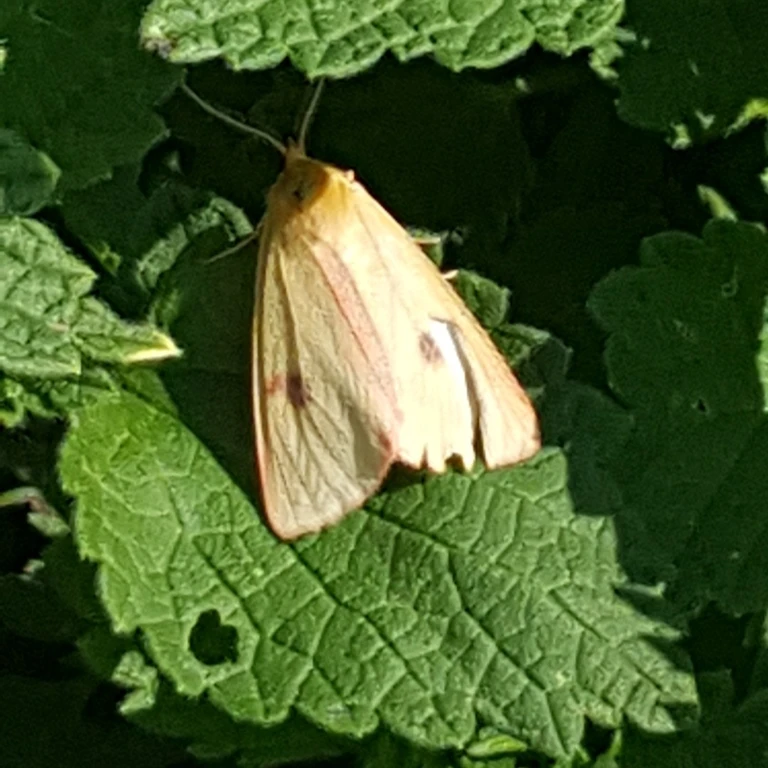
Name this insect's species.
Diacrisia sannio
